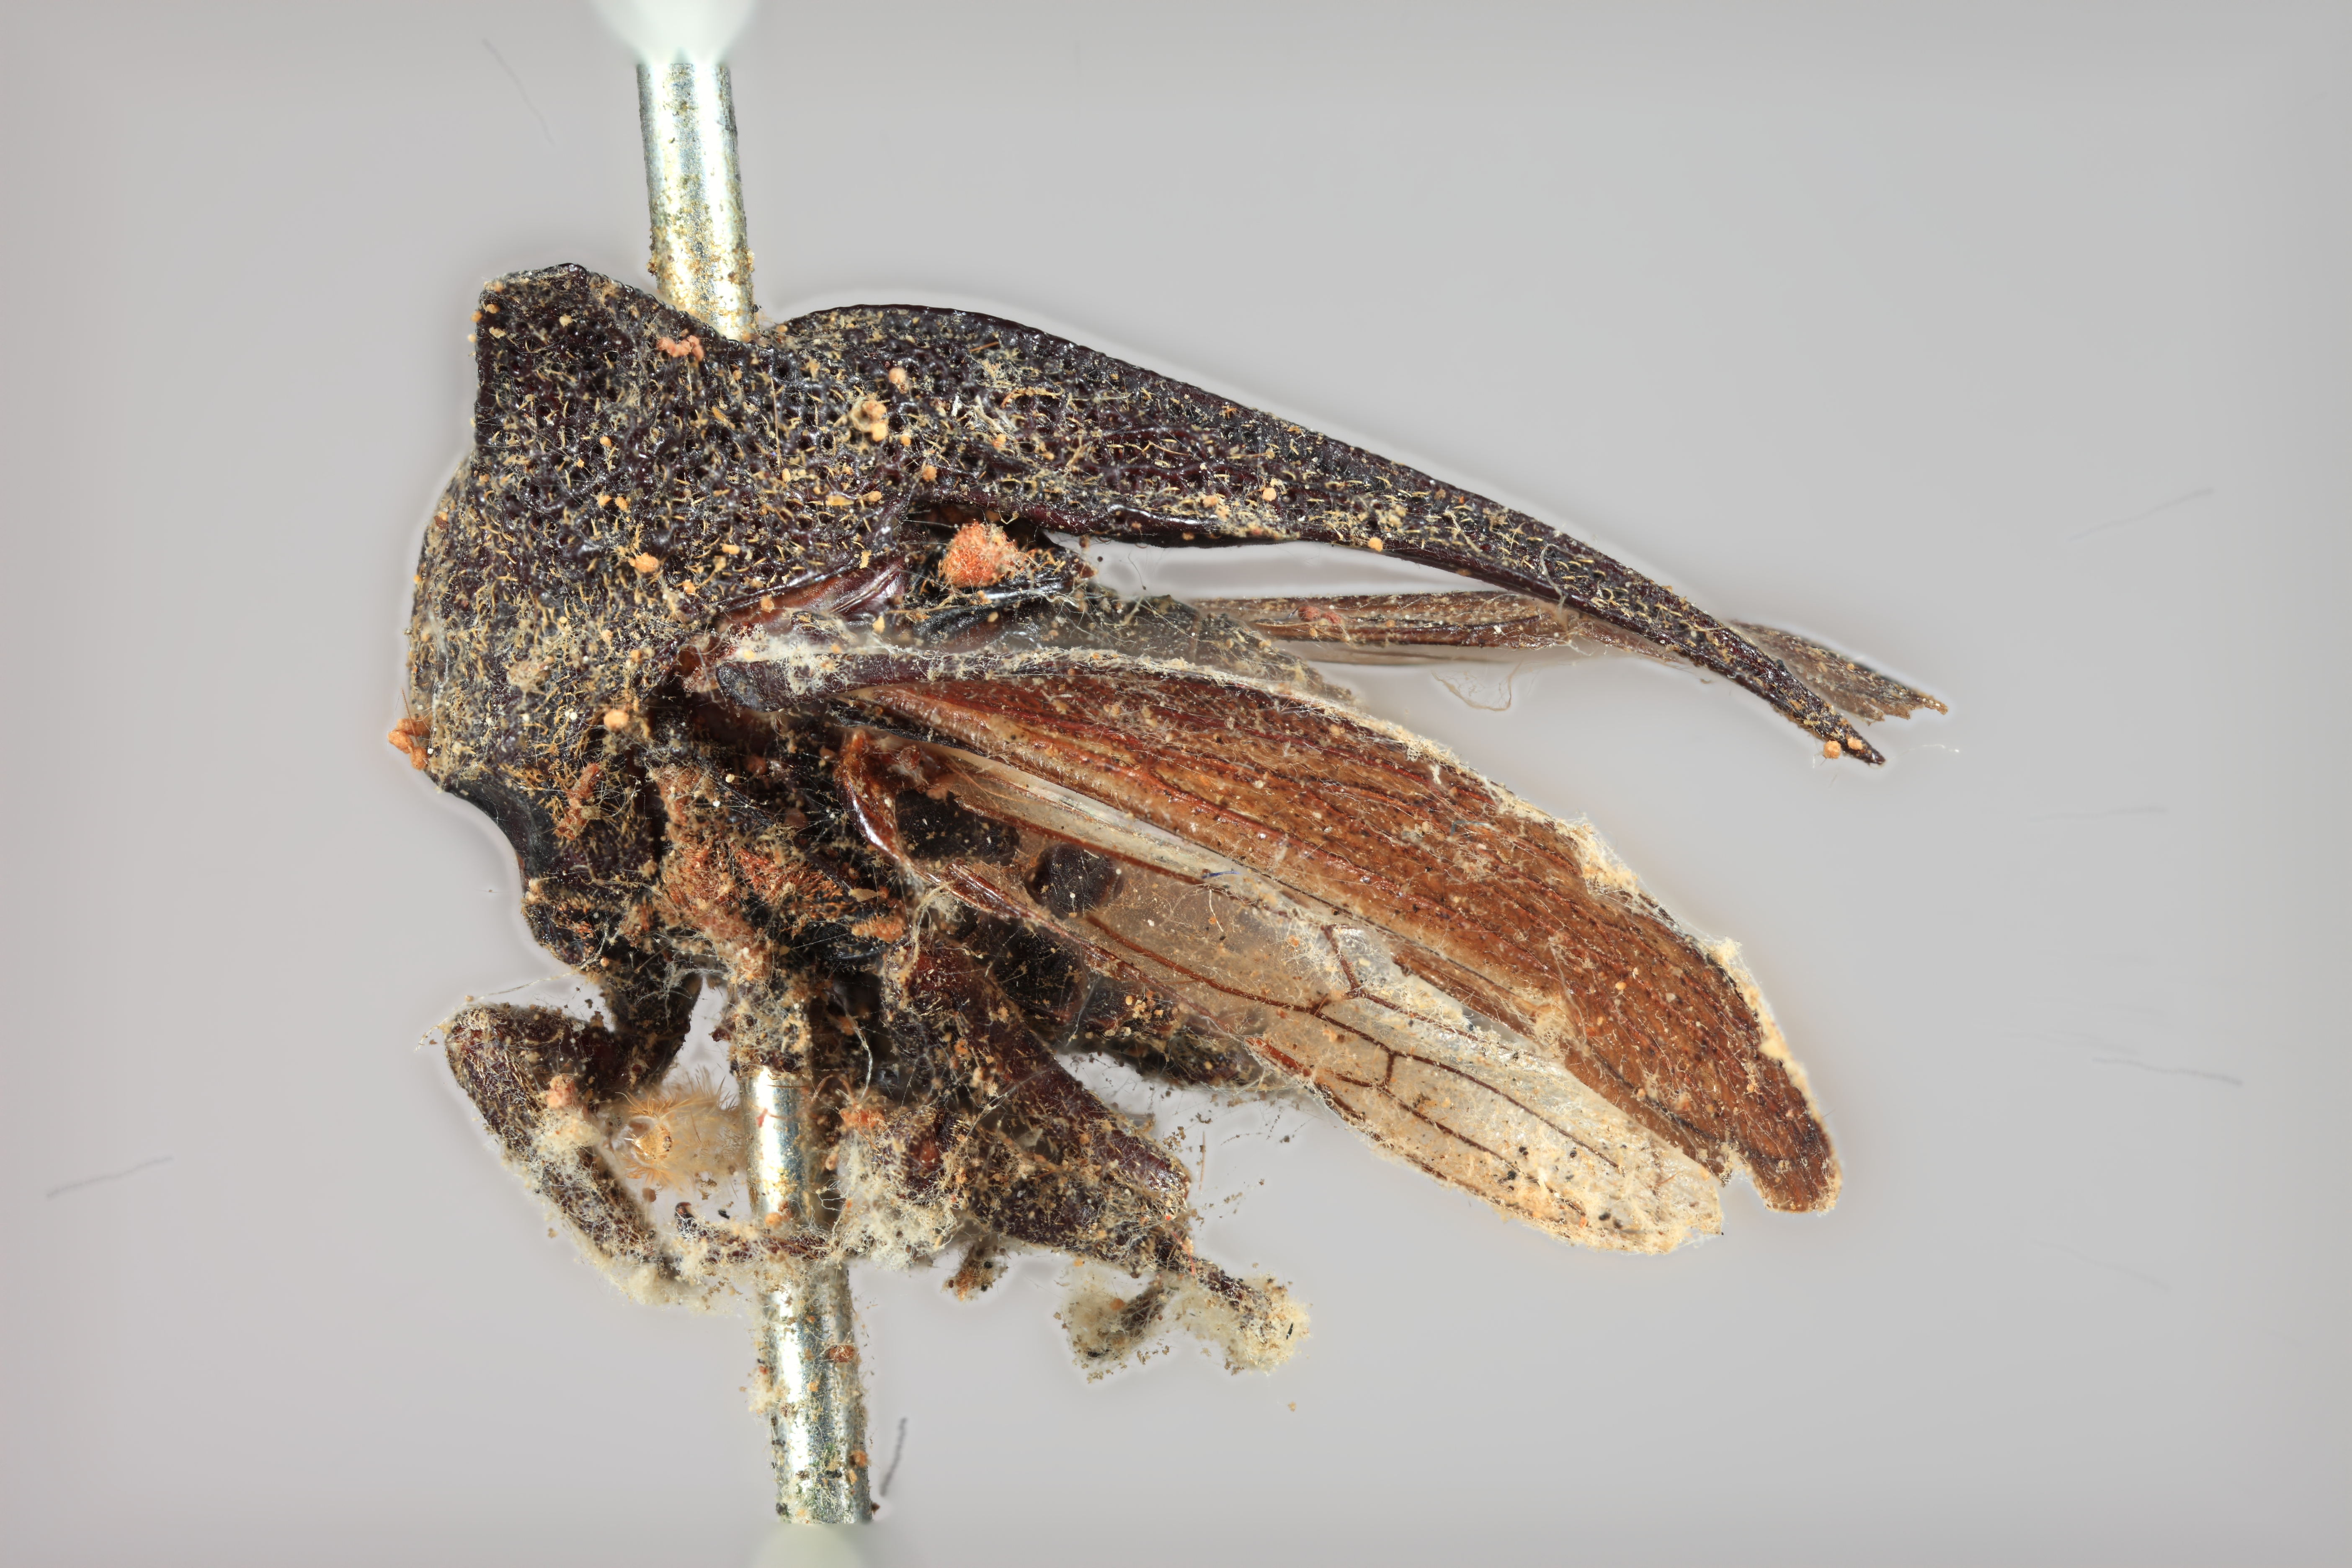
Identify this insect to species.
Sertorius giganticus
